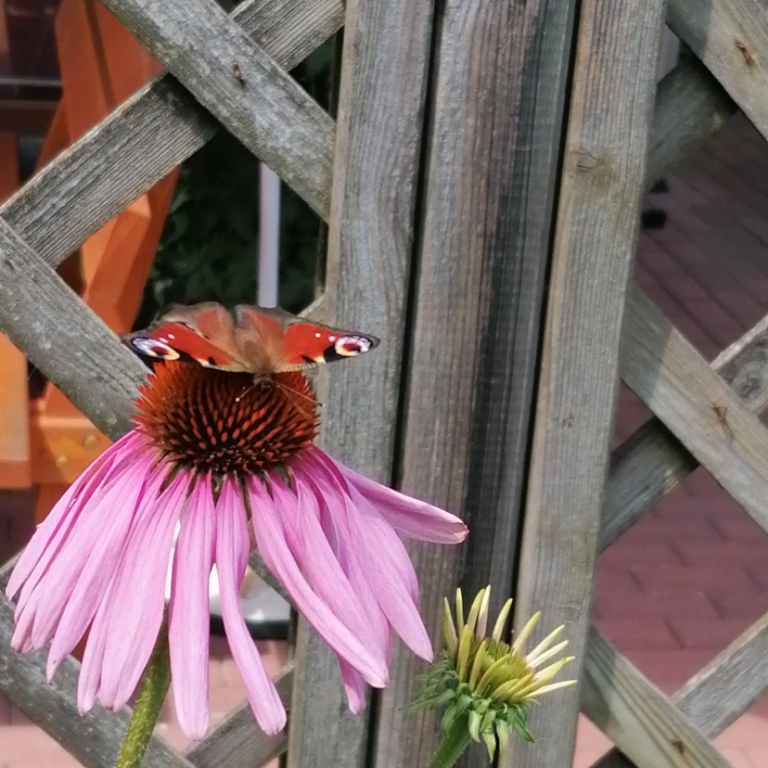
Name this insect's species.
Aglais io
